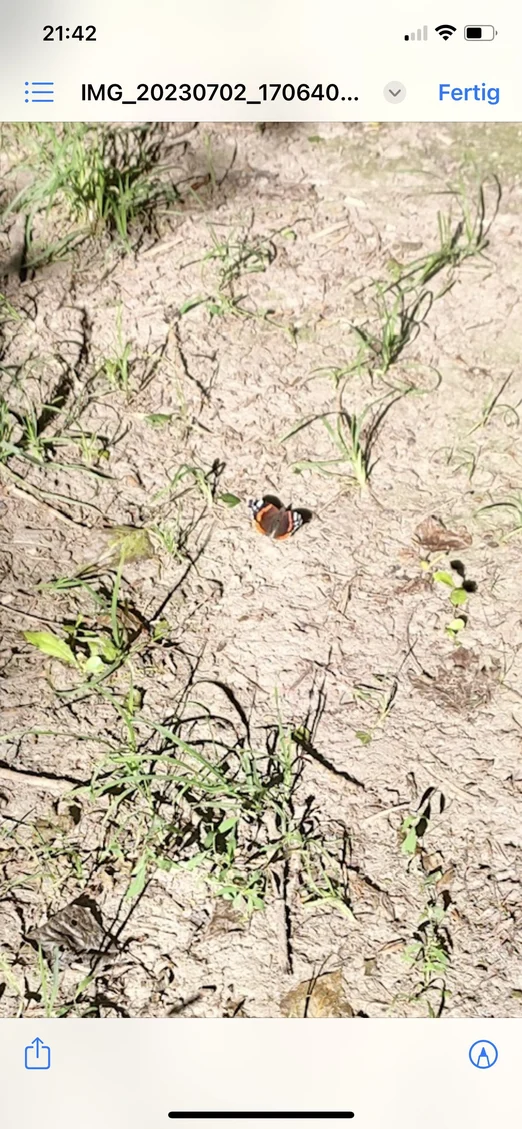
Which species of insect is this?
Vanessa atalanta
